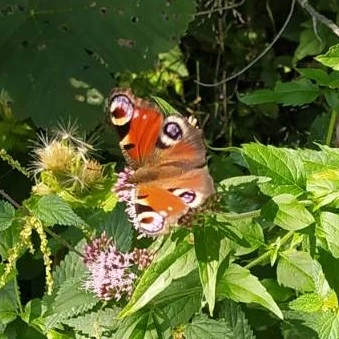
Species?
Aglais io
